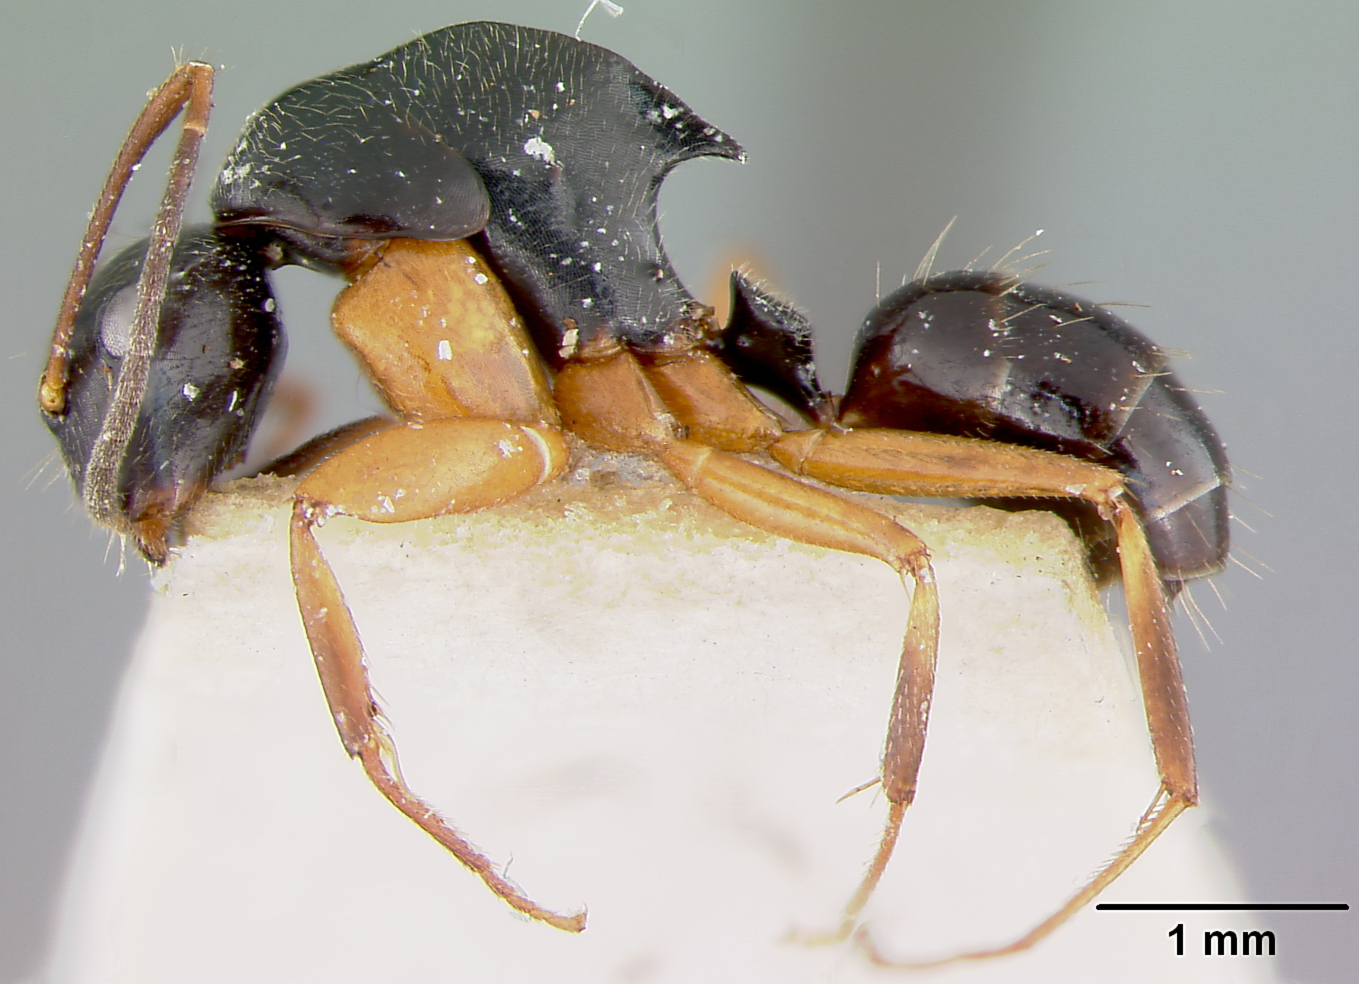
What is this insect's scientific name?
Camponotus lauensis
